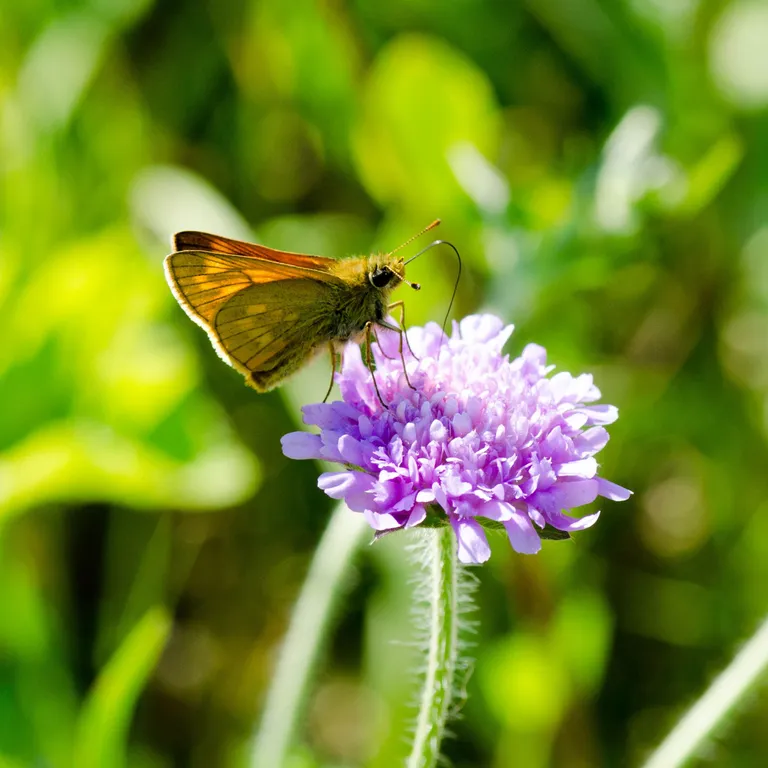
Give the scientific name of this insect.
Ochlodes sylvanus (also Ochlodes venata)
